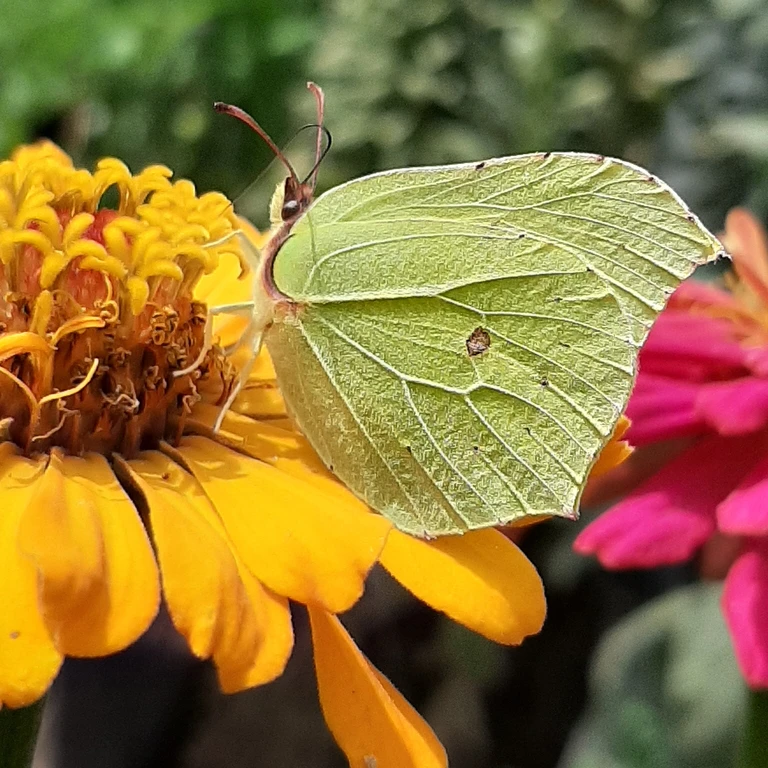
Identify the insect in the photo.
Gonepteryx rhamni
